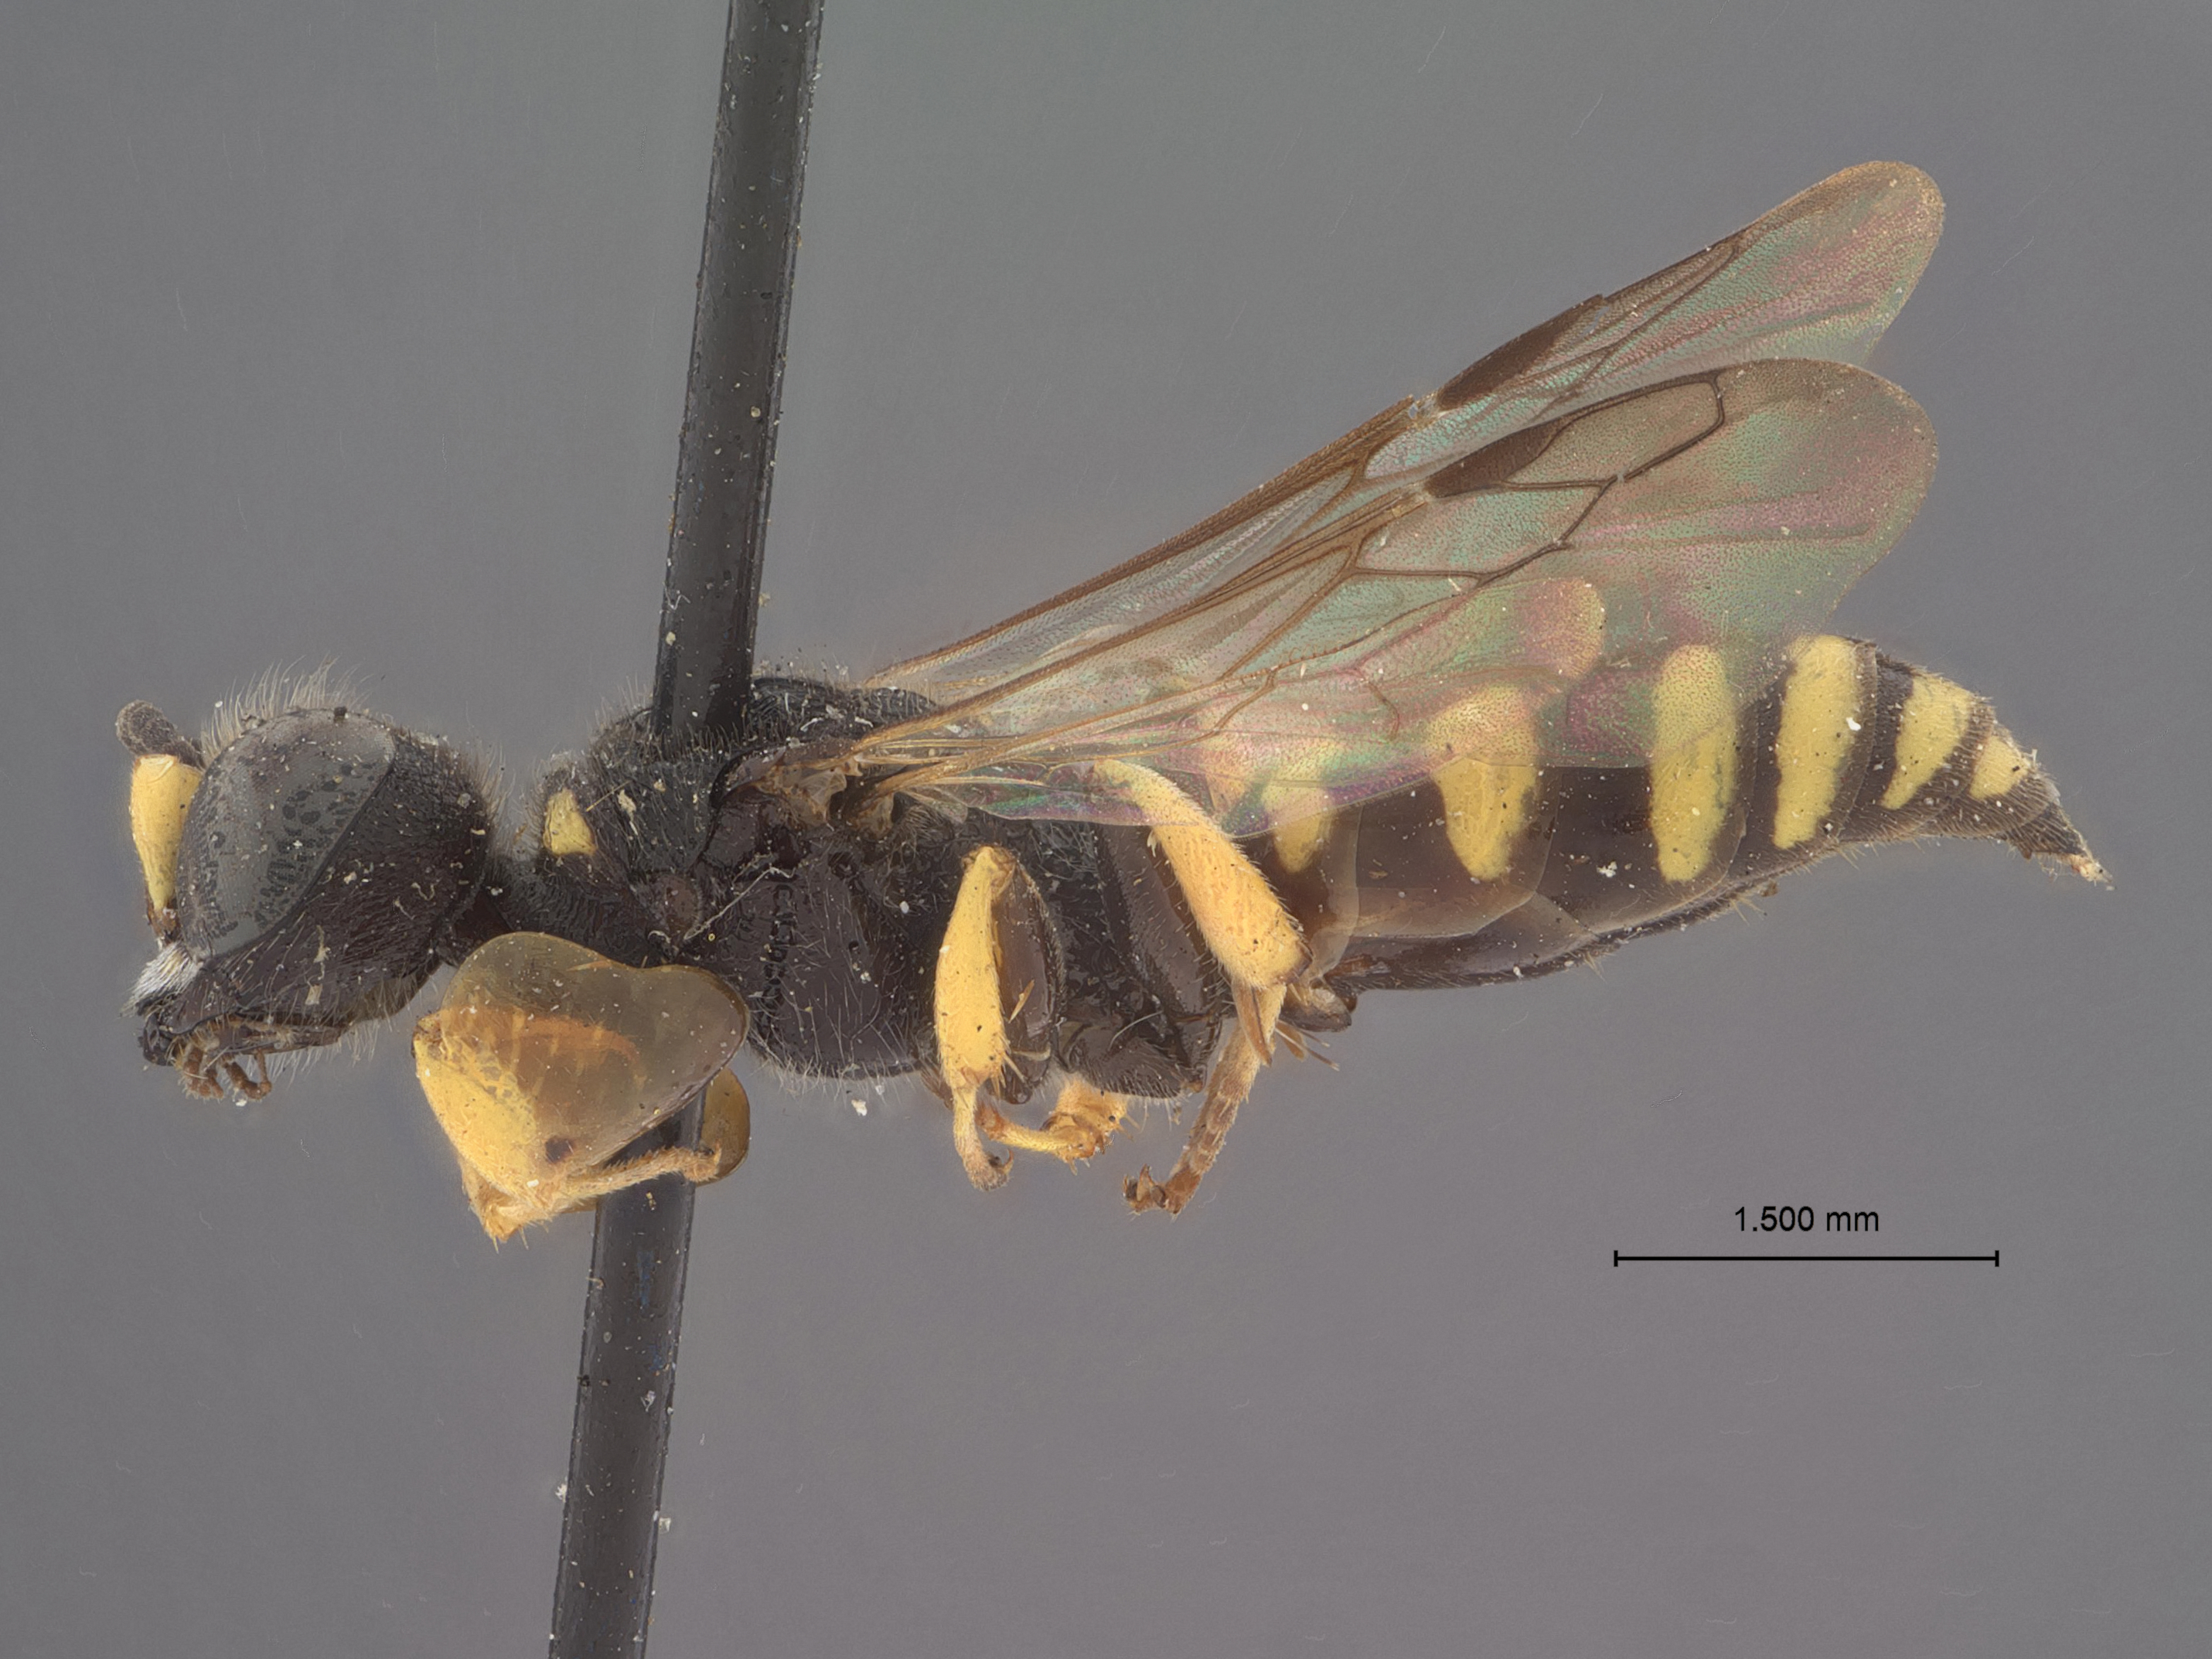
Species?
Thyreopus vierecki (also Entomopepla vorda)
